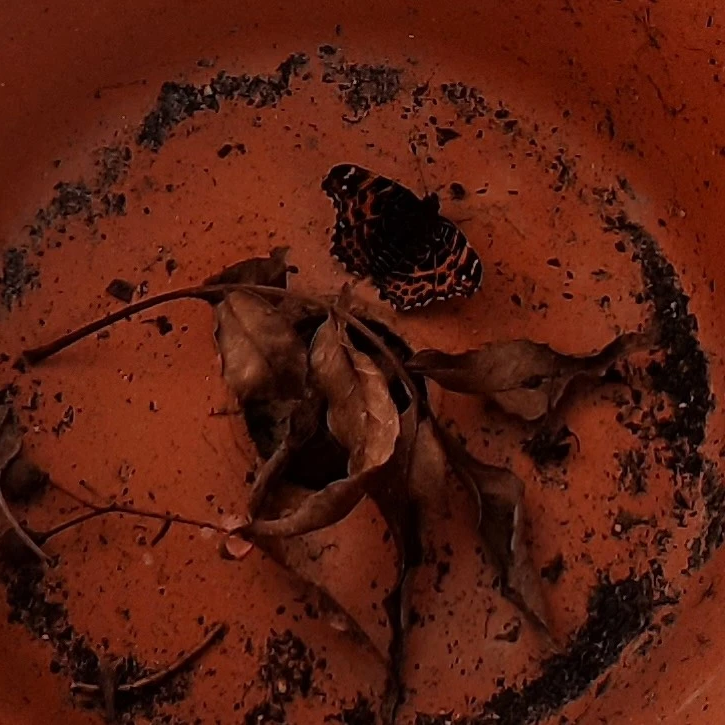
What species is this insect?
Araschnia levana
